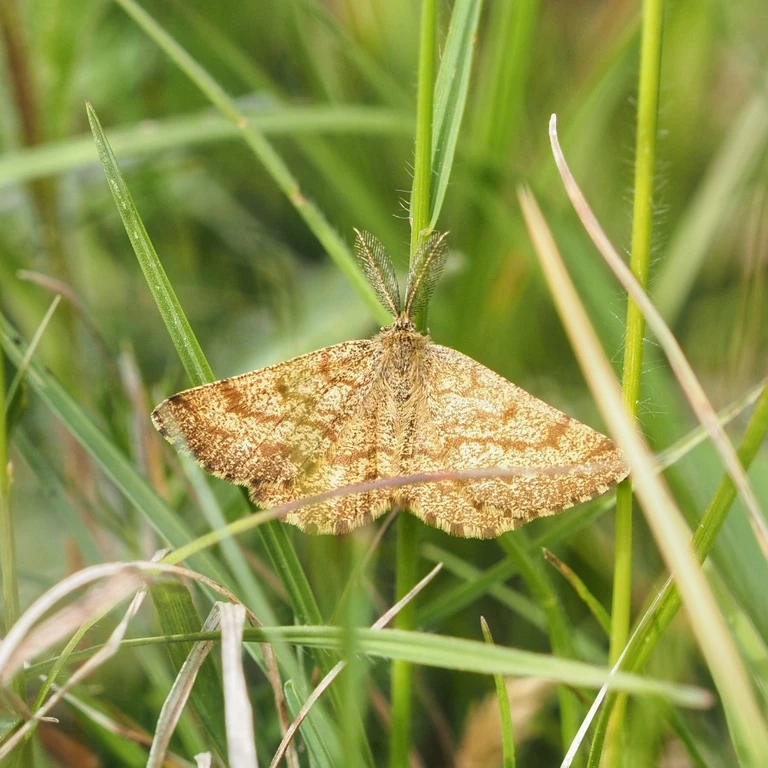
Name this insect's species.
Ematurga atomaria
